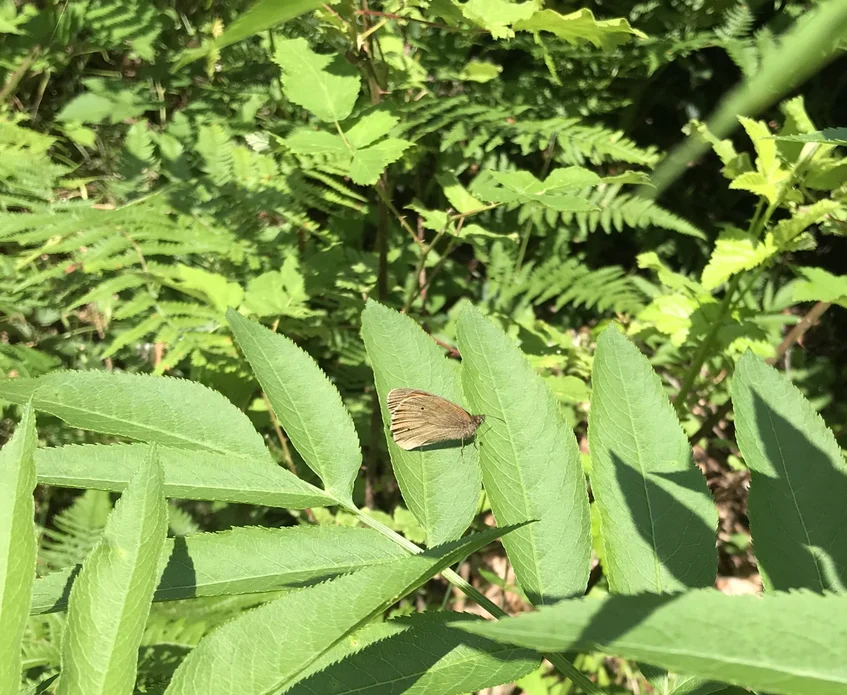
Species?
Maniola jurtina
